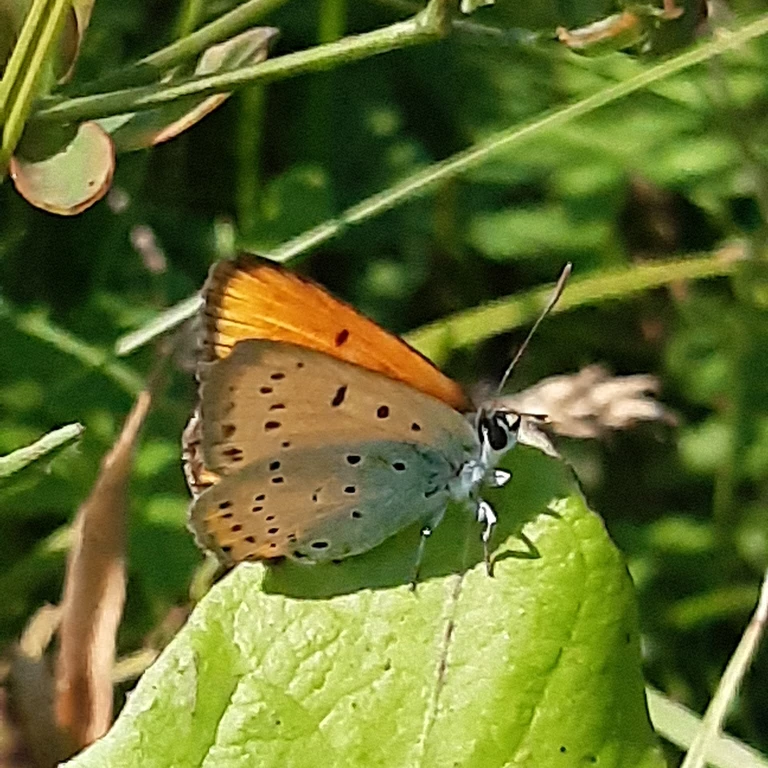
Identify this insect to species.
Lycaena dispar
